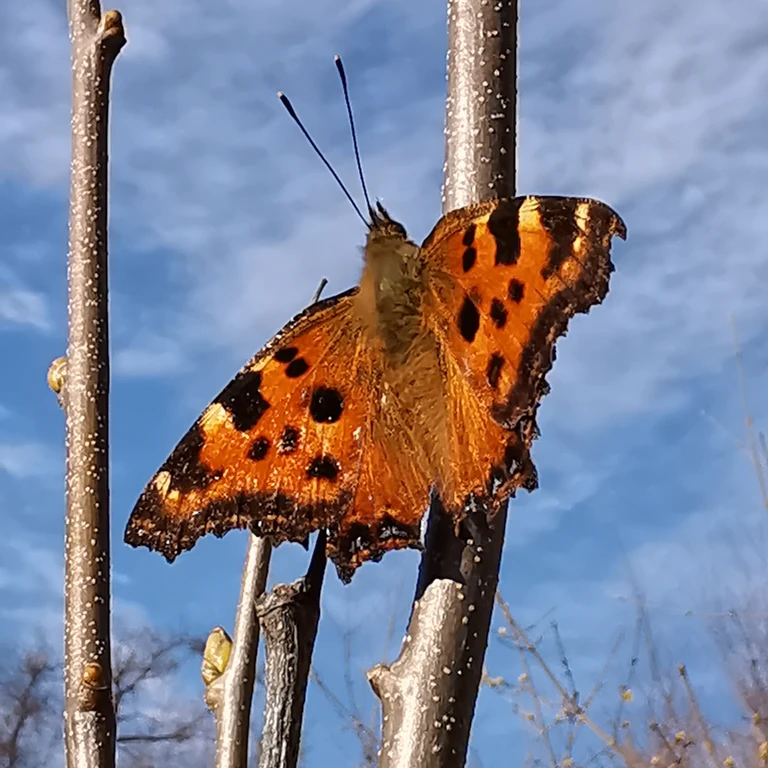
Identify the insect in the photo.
Nymphalis polychloros
